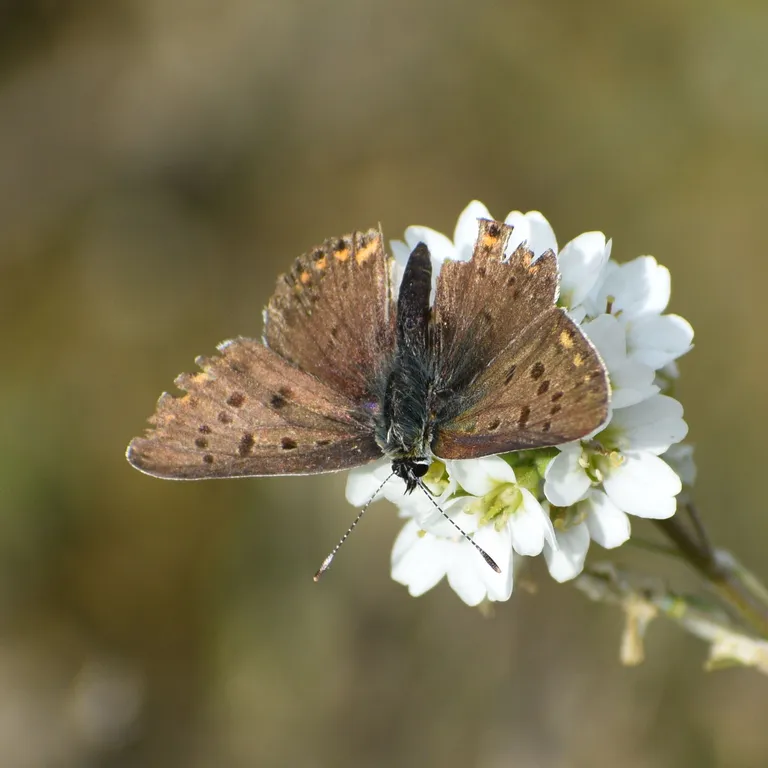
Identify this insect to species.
Lycaena tityrus (also Loweia tityrus)
